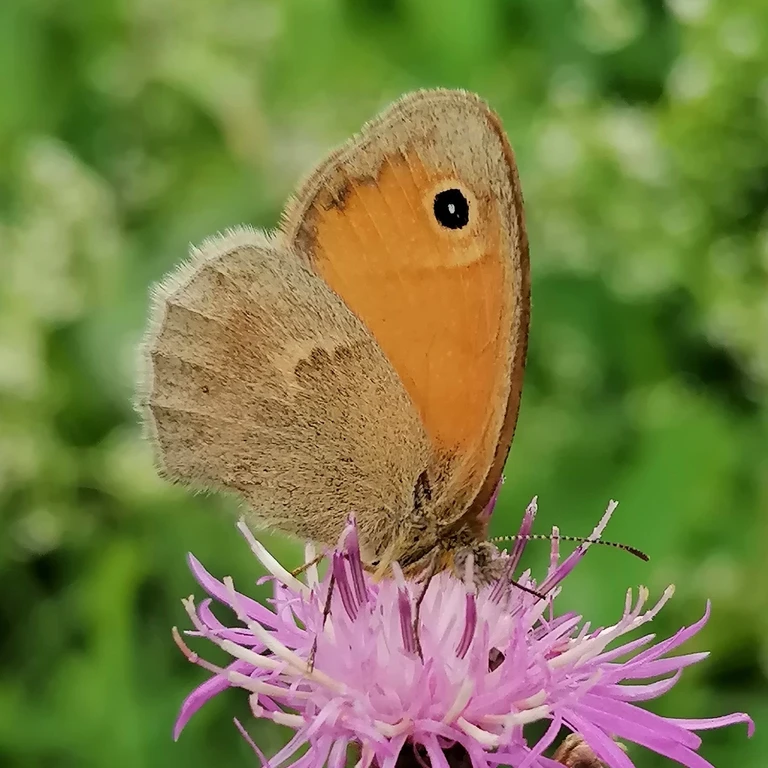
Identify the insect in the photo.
Coenonympha pamphilus
